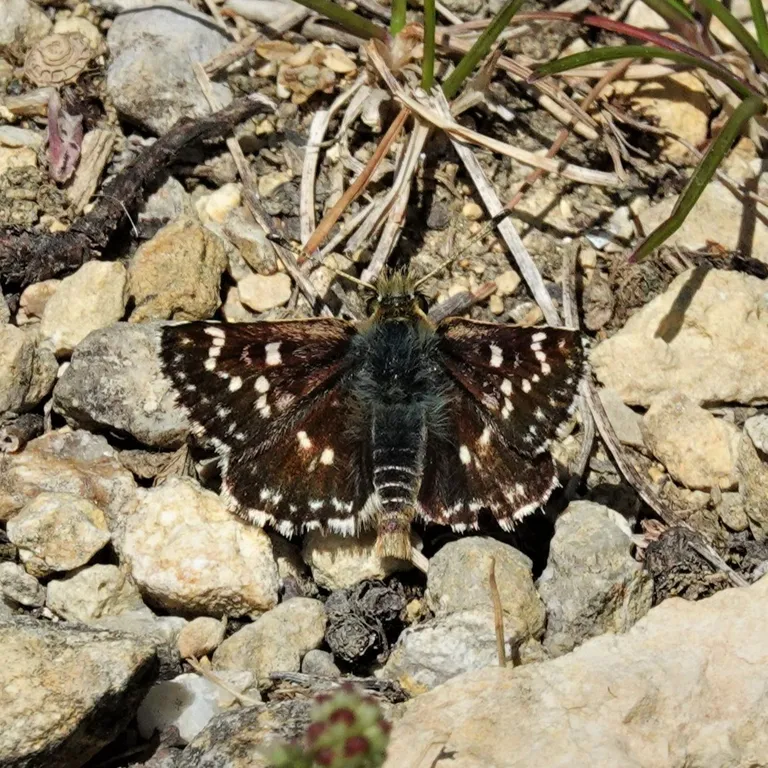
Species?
Spialia sertorius
